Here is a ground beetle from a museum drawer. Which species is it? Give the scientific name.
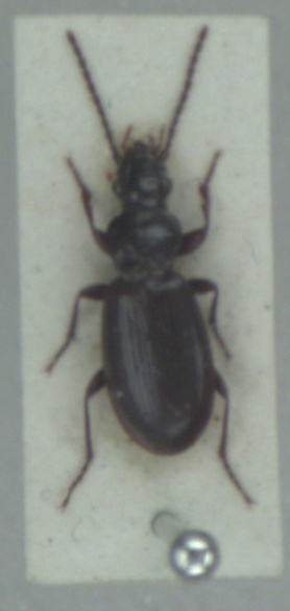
Patrobus assimilis
